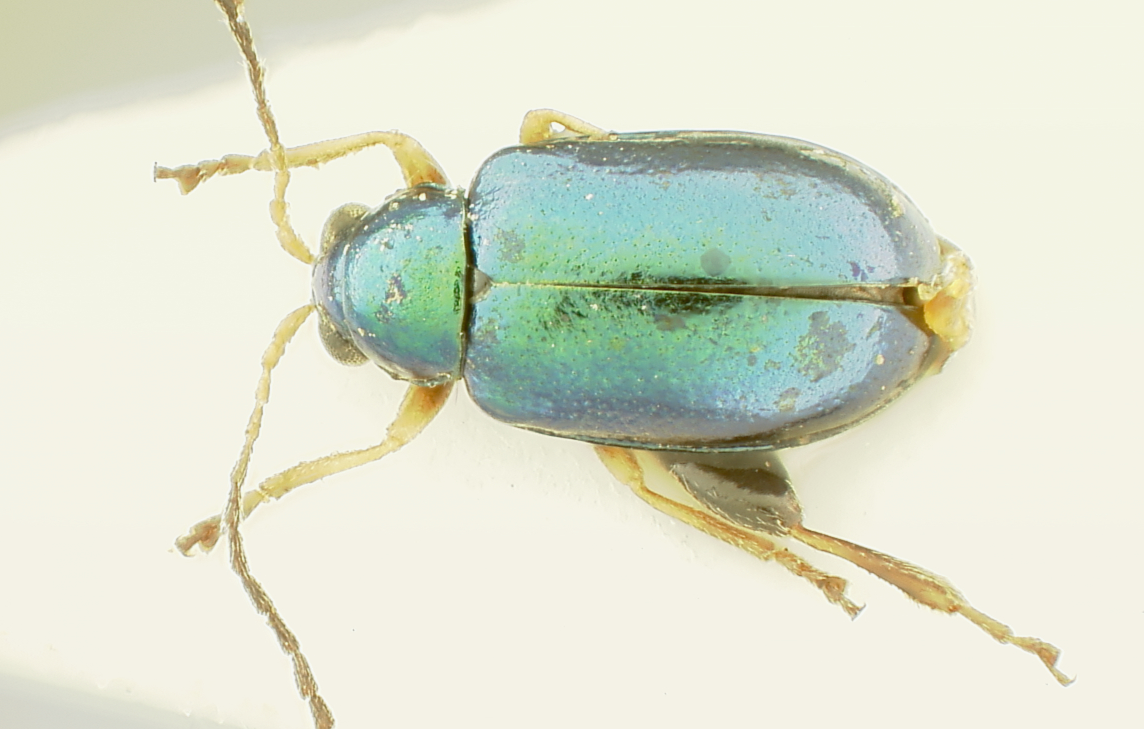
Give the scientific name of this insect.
Aphthona dhunche
